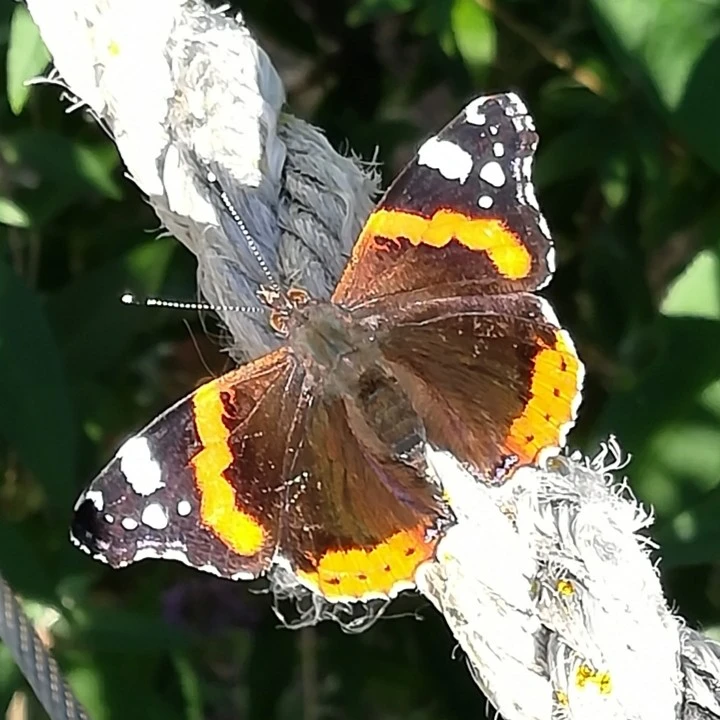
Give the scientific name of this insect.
Vanessa atalanta
